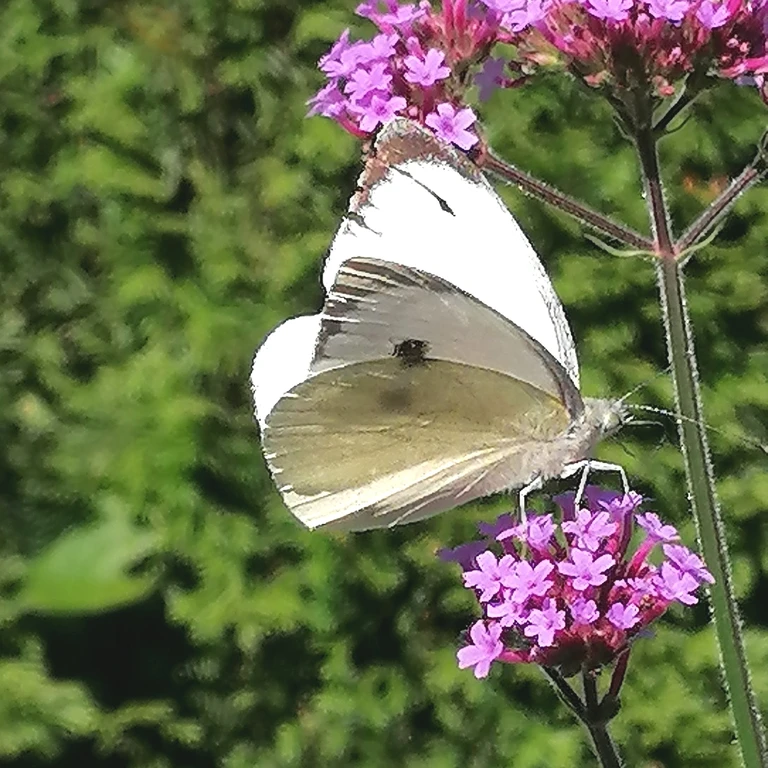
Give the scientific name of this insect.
Pieris brassicae
